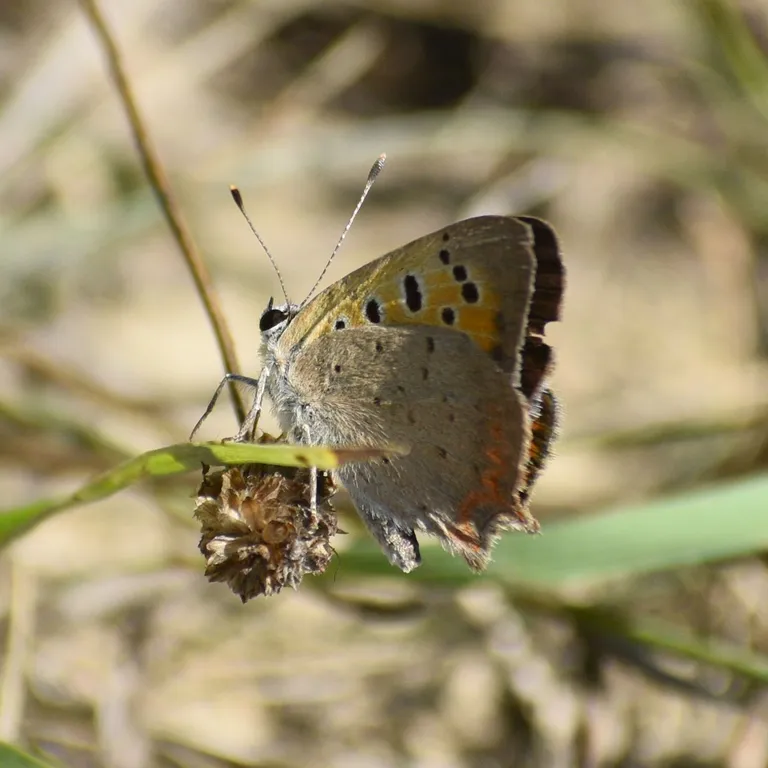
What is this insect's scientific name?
Lycaena phlaeas
